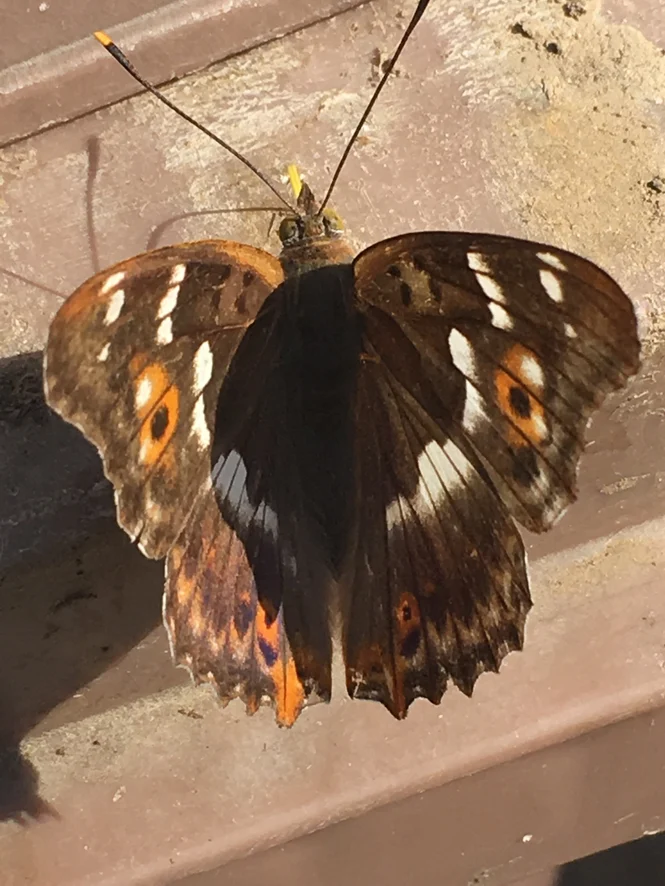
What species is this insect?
Apatura ilia
